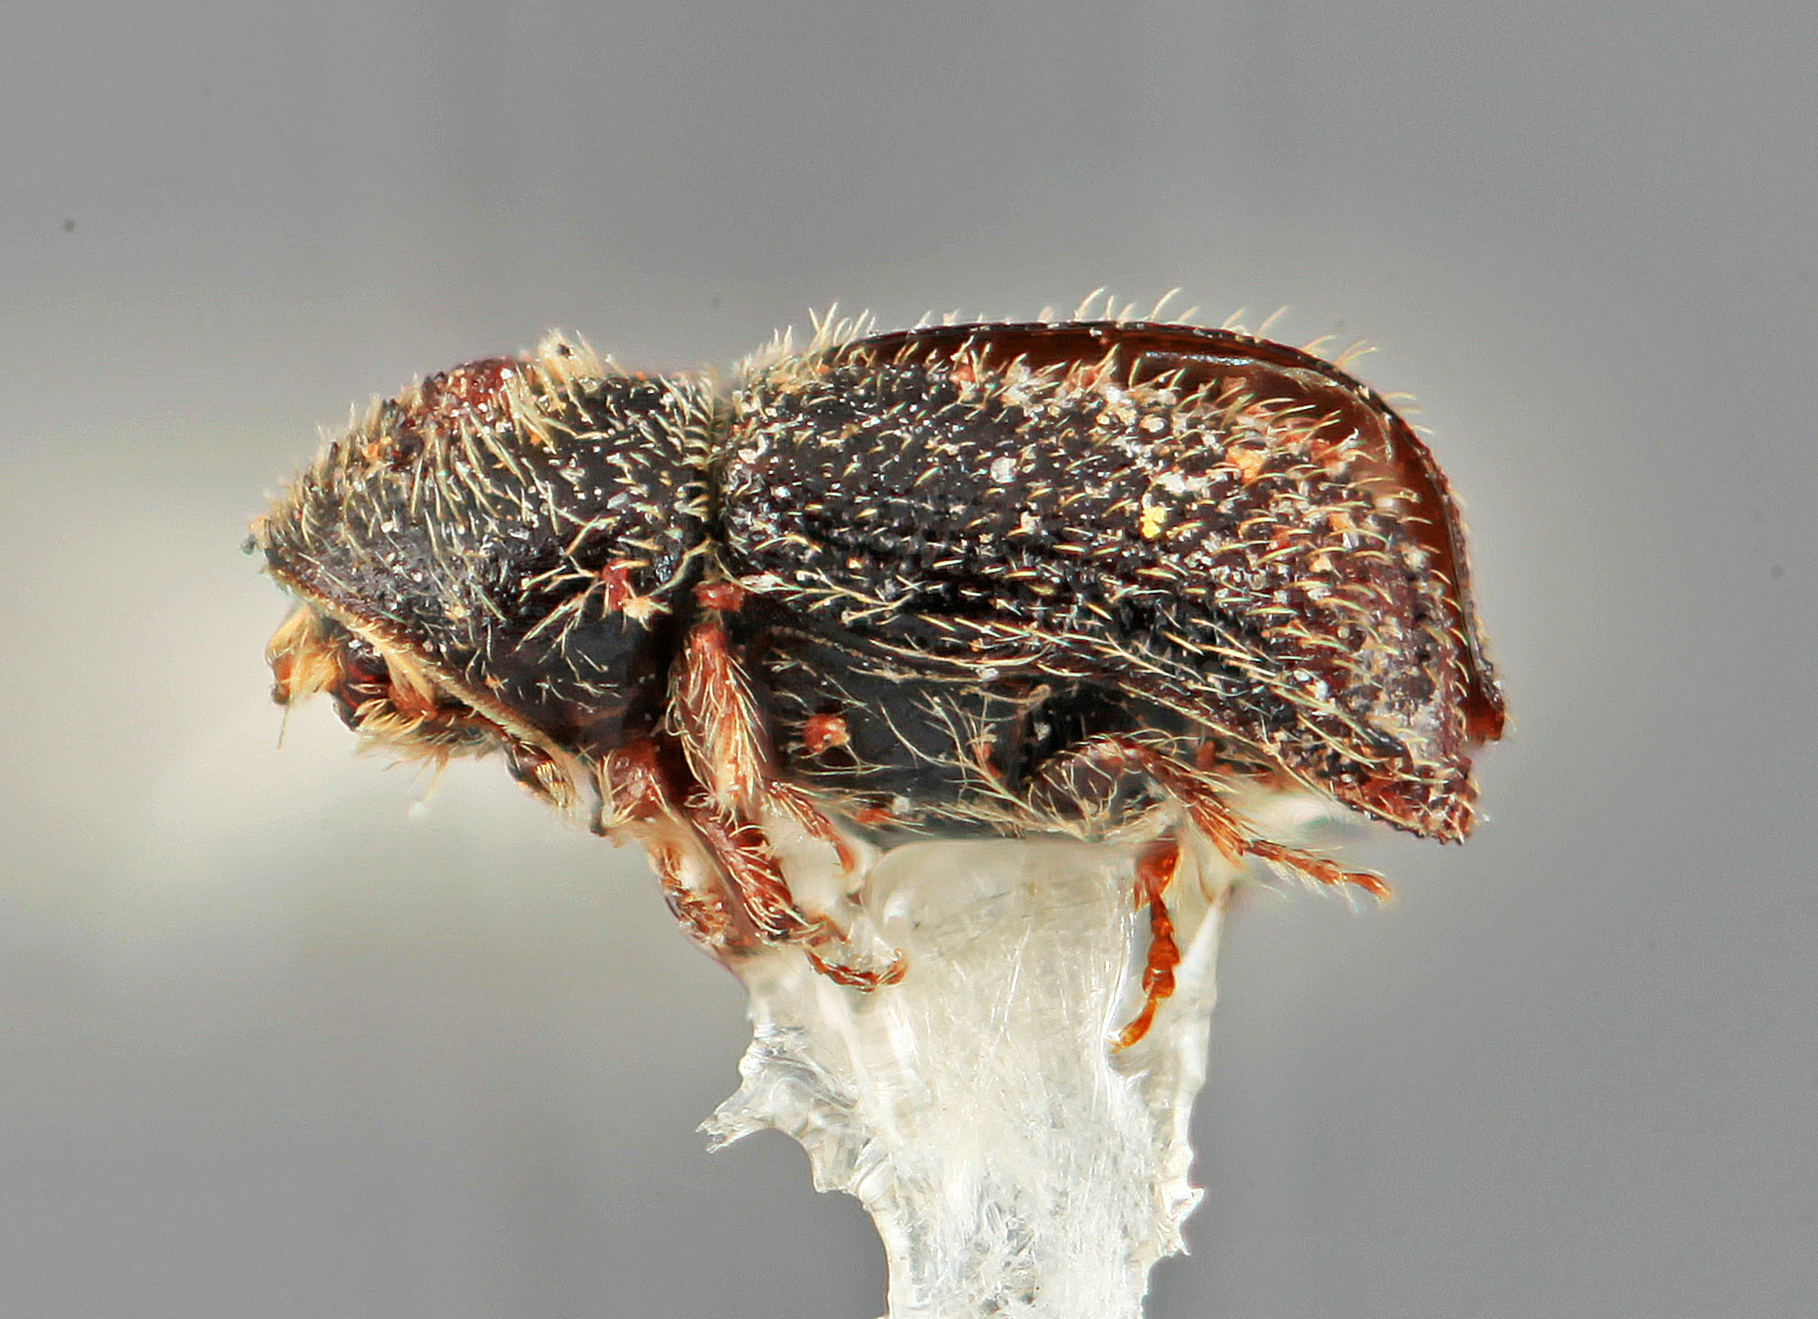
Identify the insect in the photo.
Phloeocleptus cristatus
